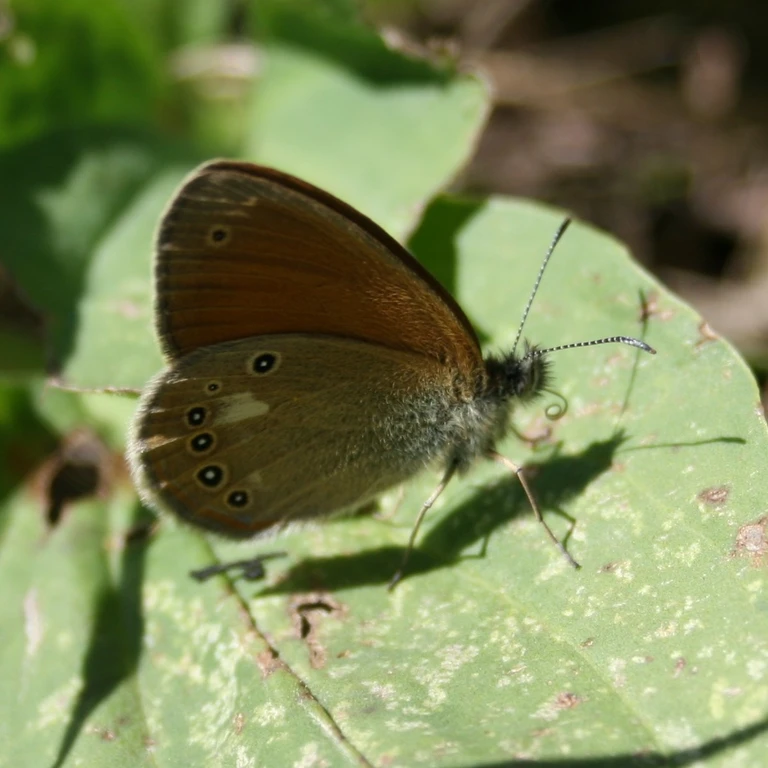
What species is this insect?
Coenonympha glycerion (also Coenonympha iphis)
